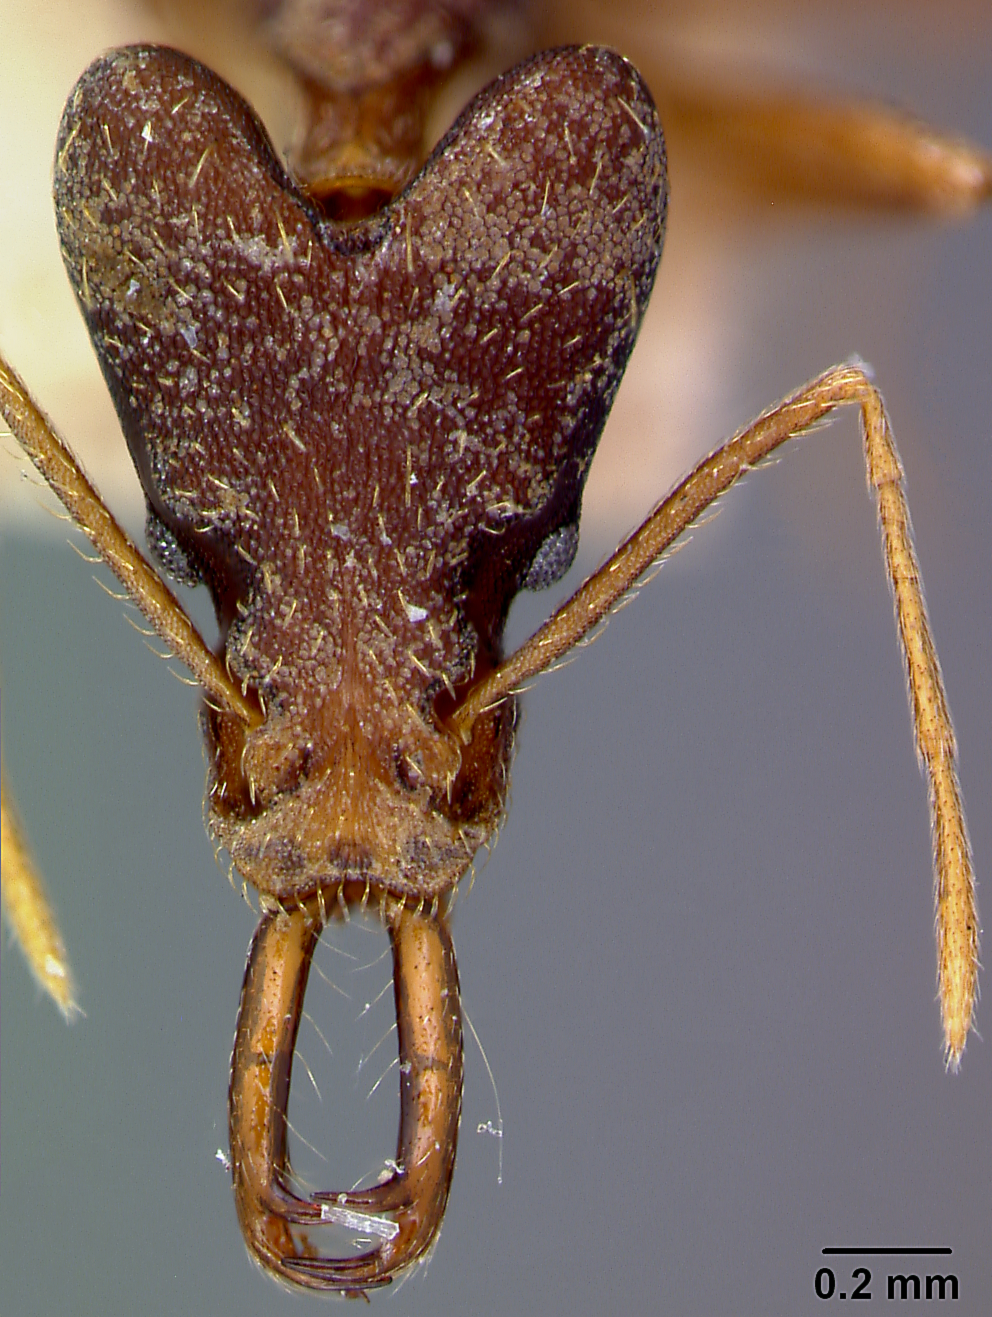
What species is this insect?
Strumigenys nidifex
